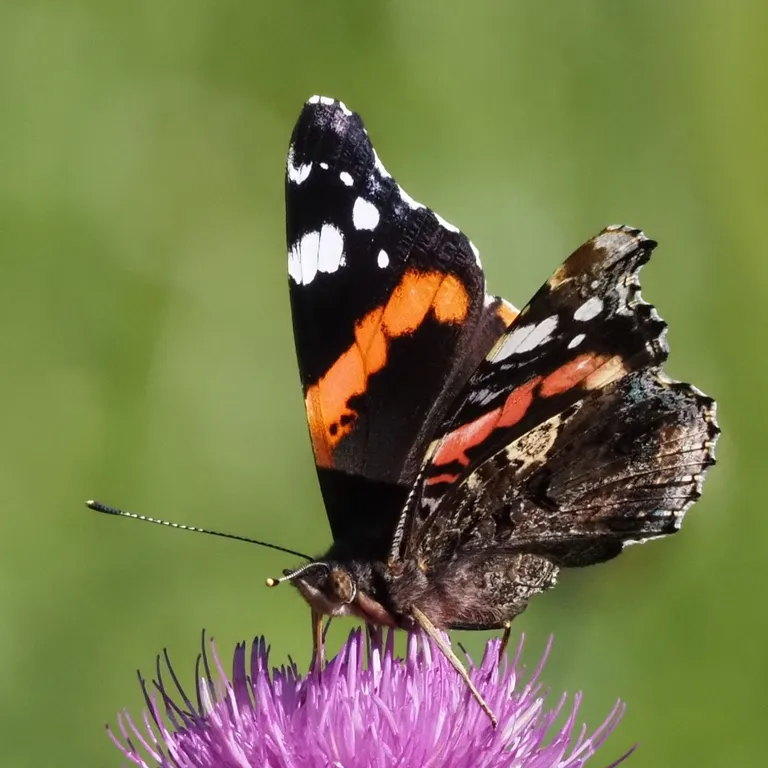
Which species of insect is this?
Vanessa atalanta
